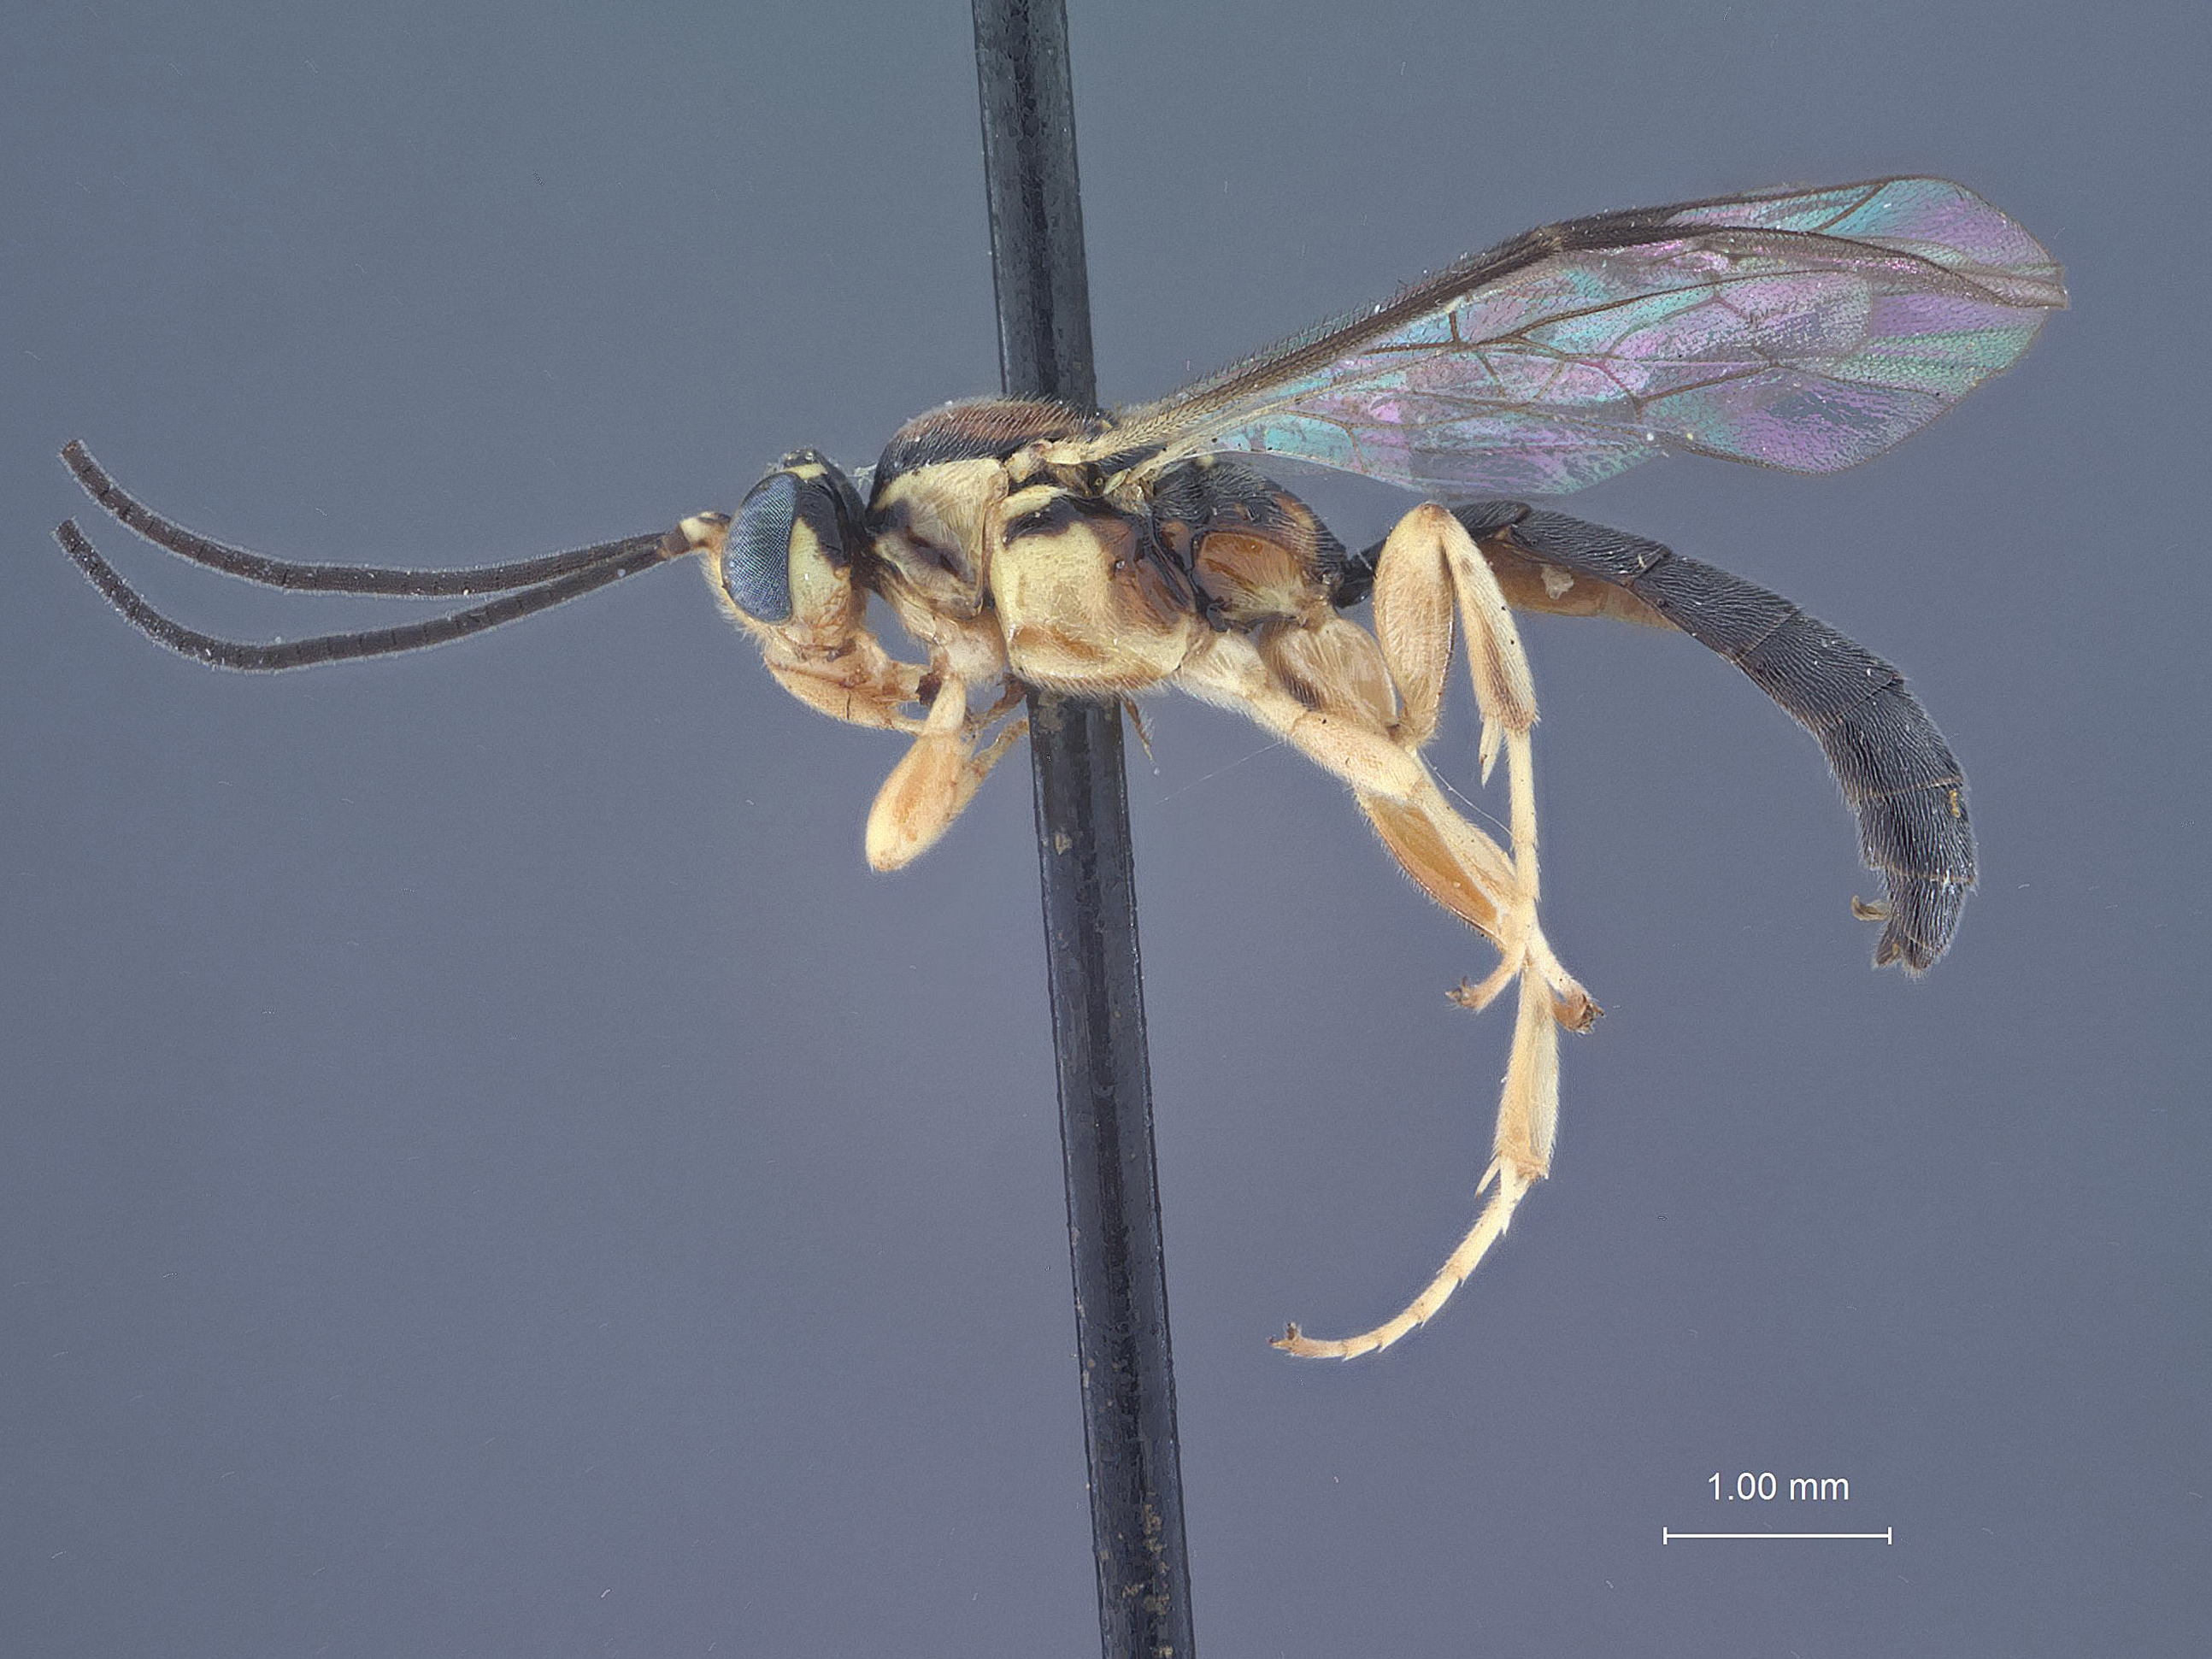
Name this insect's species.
Exochus enodis
